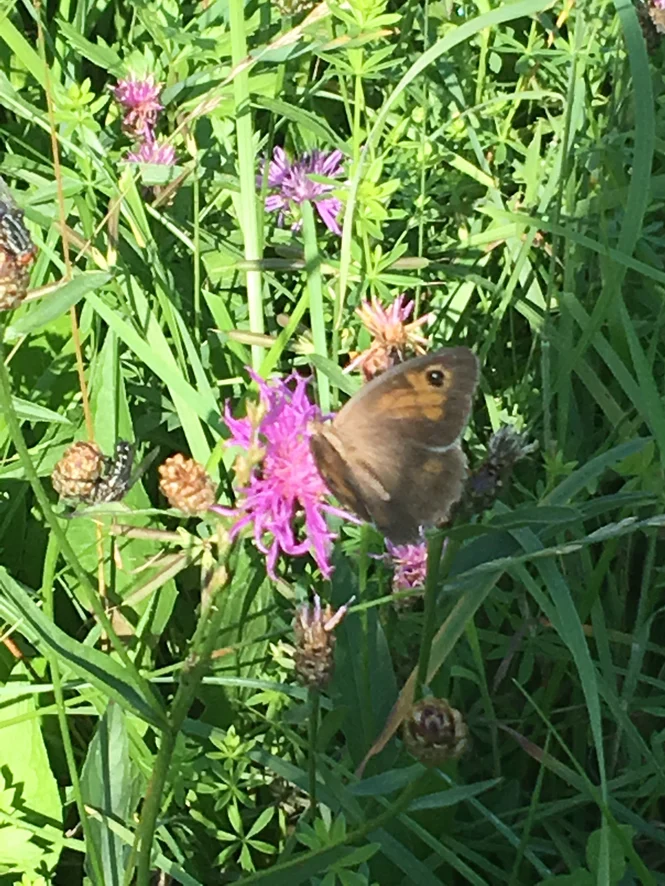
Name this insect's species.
Maniola jurtina
